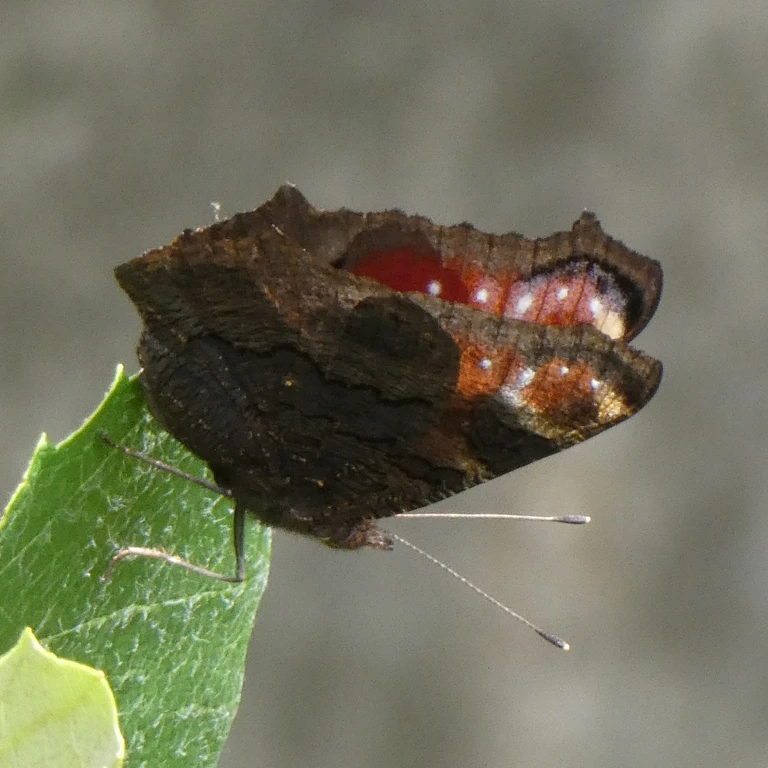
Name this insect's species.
Aglais io
